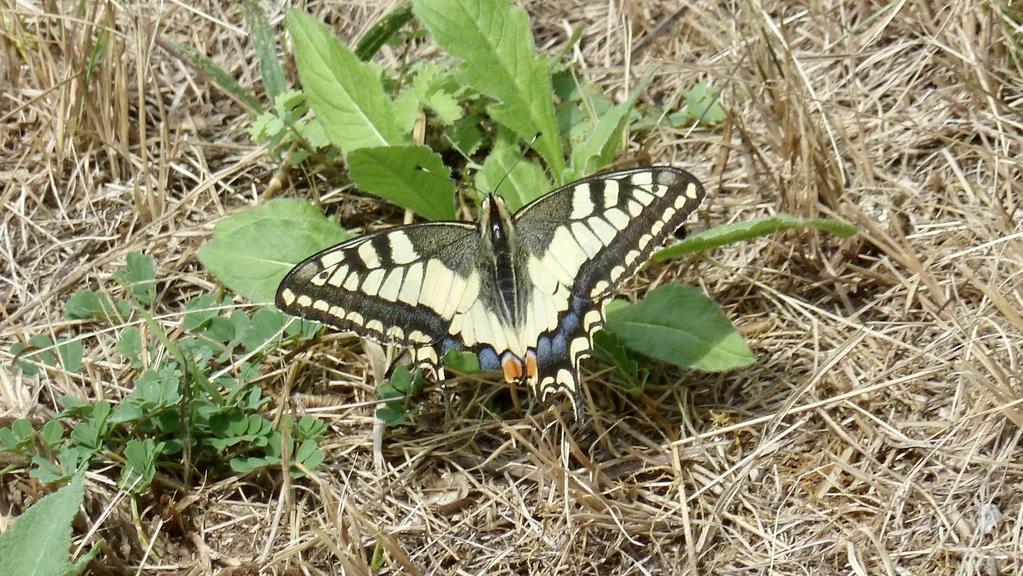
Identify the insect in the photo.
Papilio machaon
